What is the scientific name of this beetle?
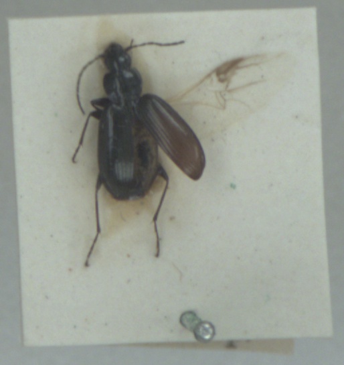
Agonum gracile
